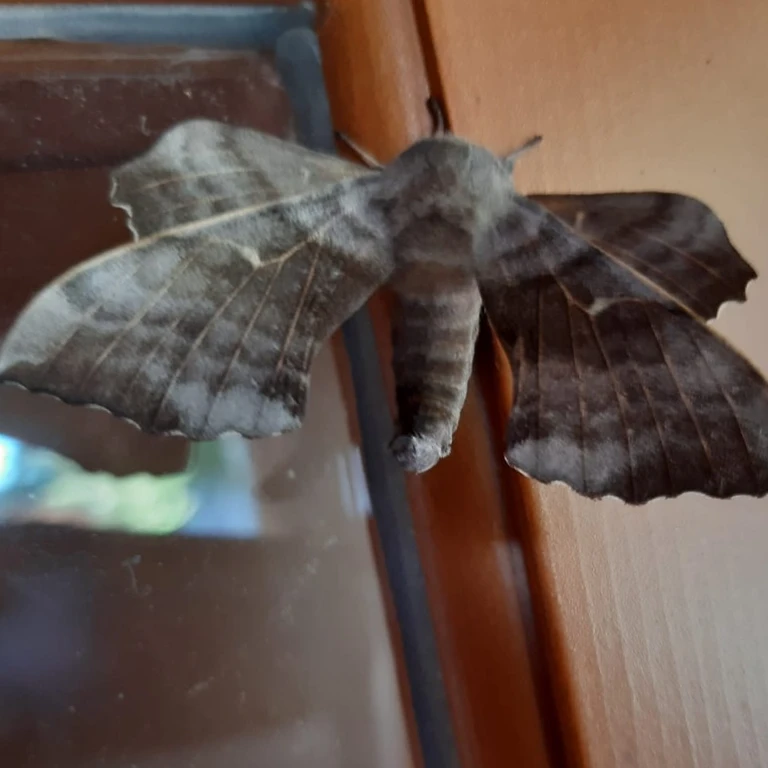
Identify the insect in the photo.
Laothoe populi
